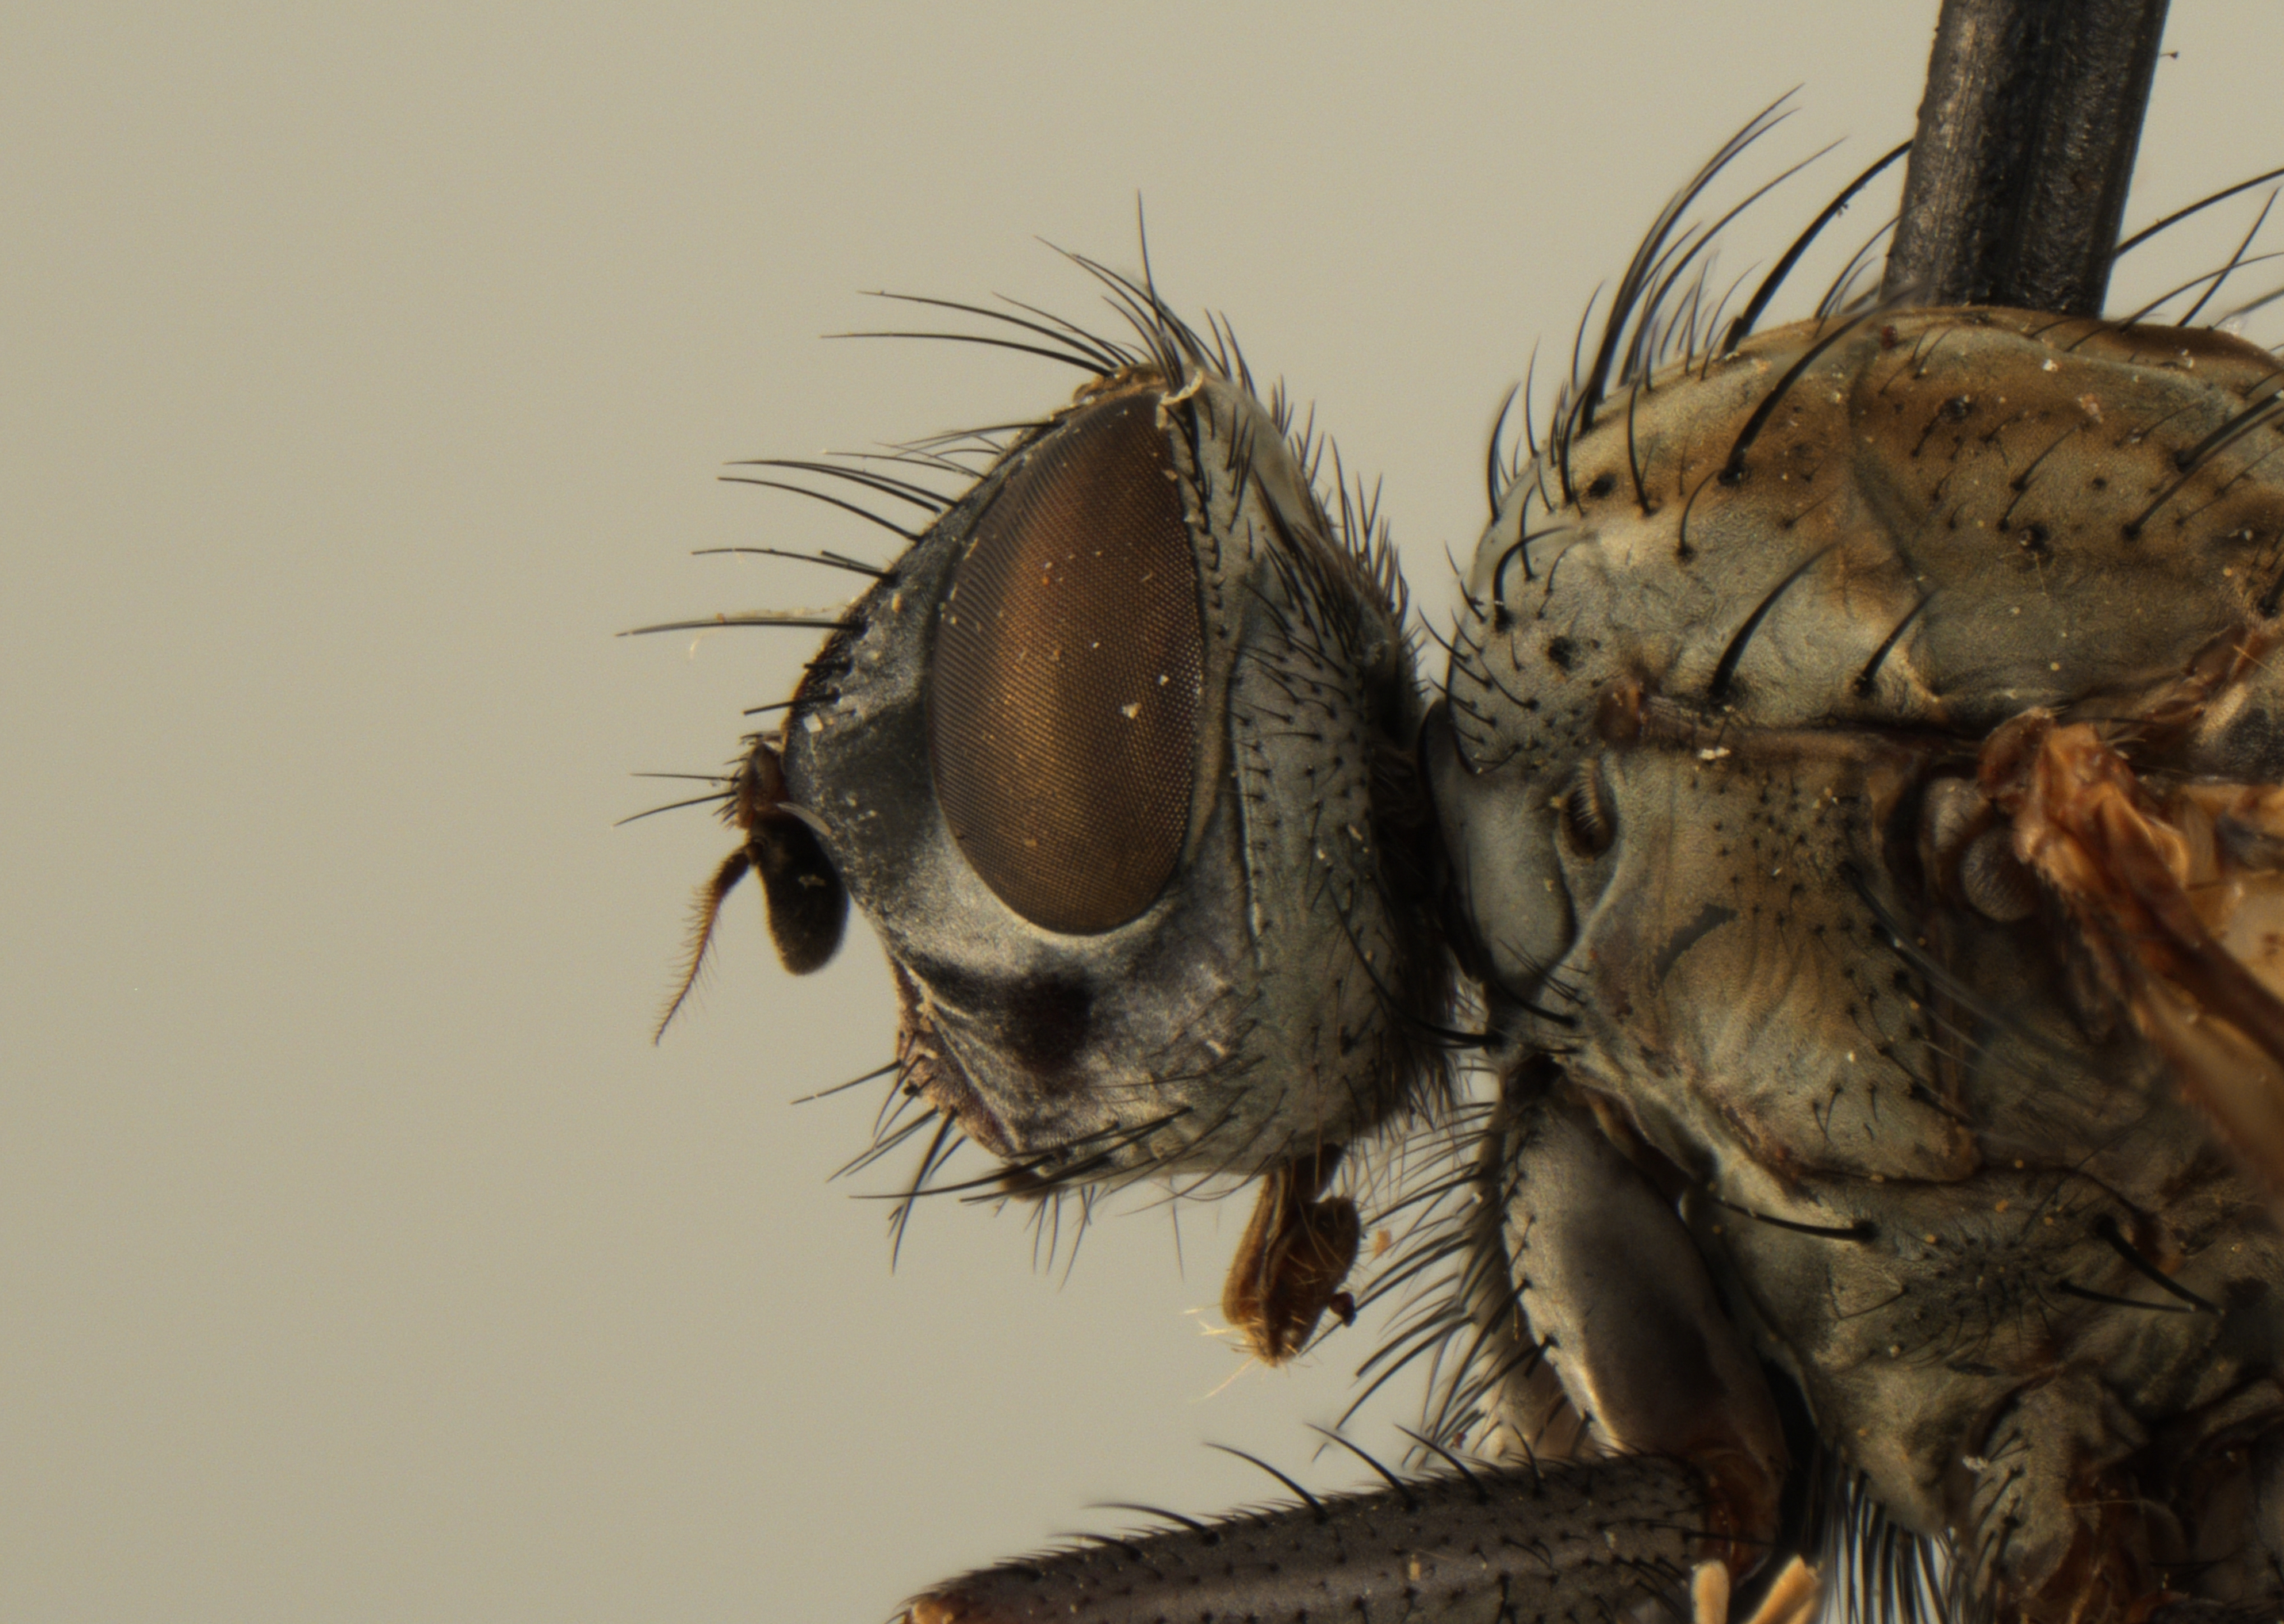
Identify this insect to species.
Leucophora subvittata (also Hammomyia subvittata)
